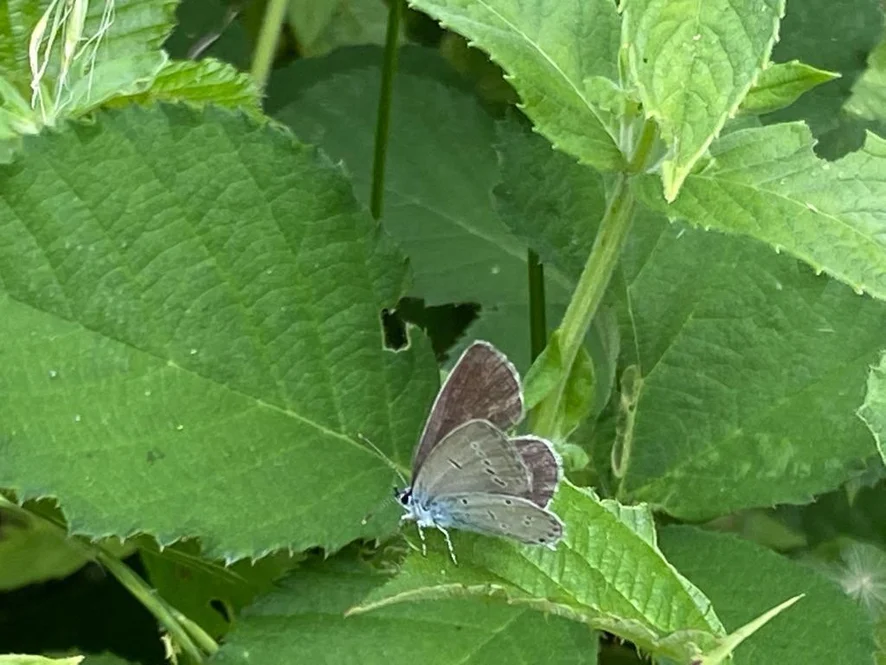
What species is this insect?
Cupido decolorata (also Elkalyce decolorata)
